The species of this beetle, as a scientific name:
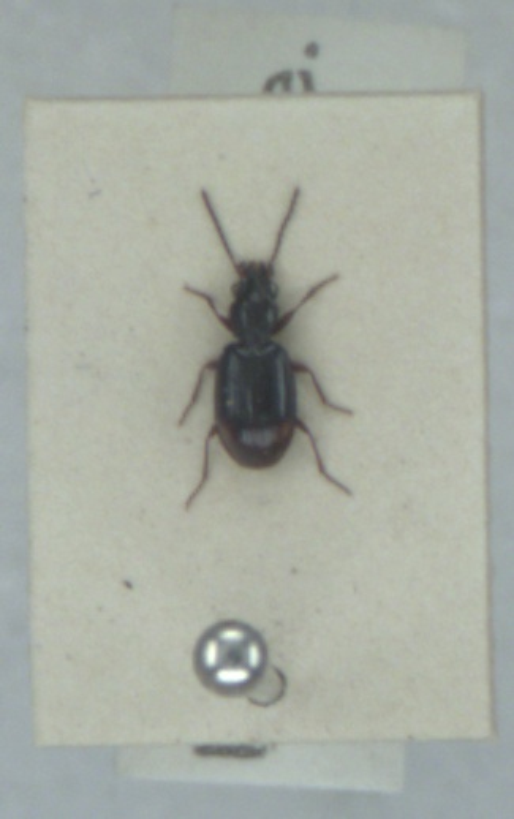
Bembidion doris
